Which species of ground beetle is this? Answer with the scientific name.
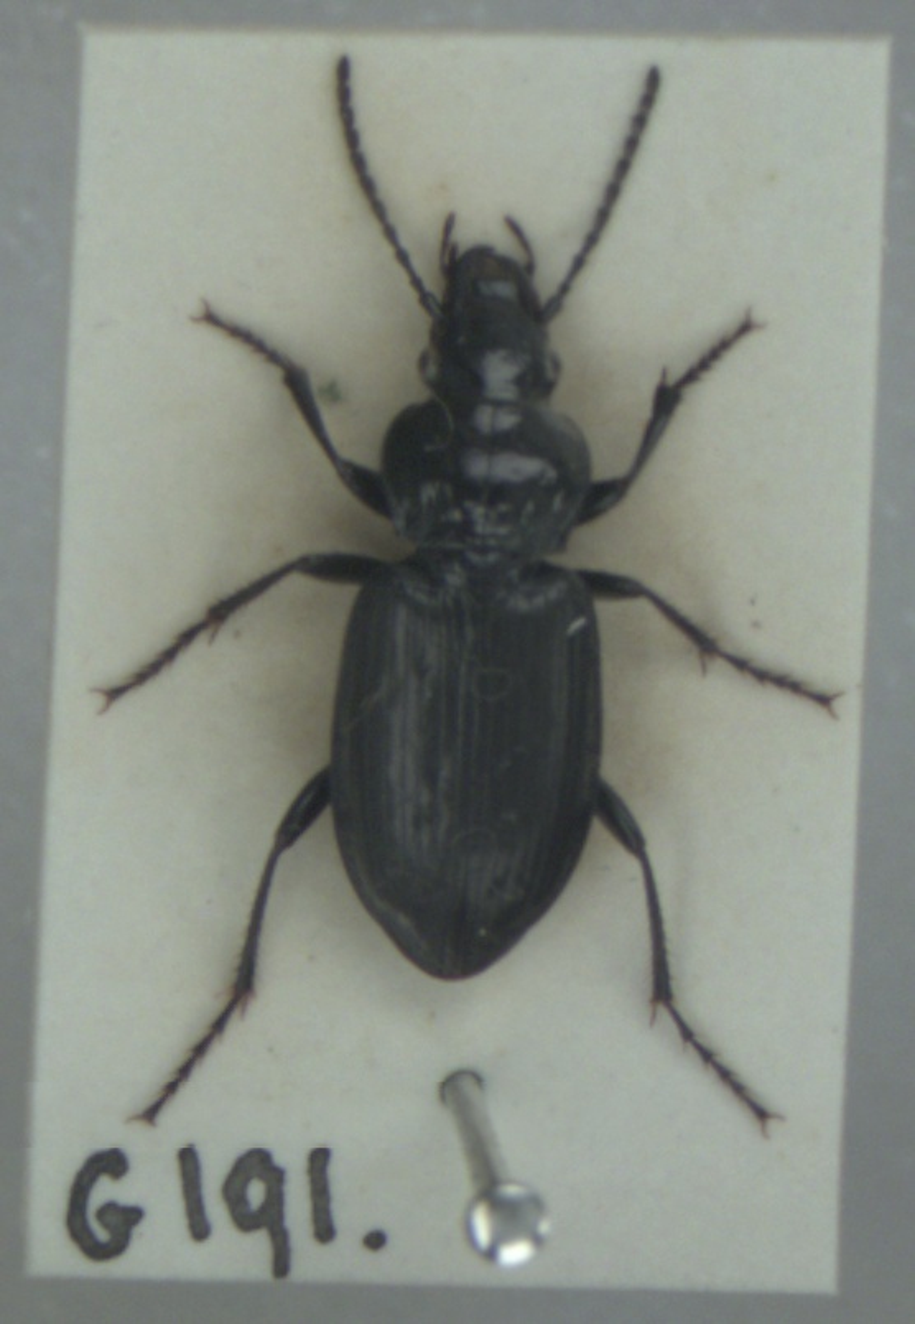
Pterostichus adstrictus
